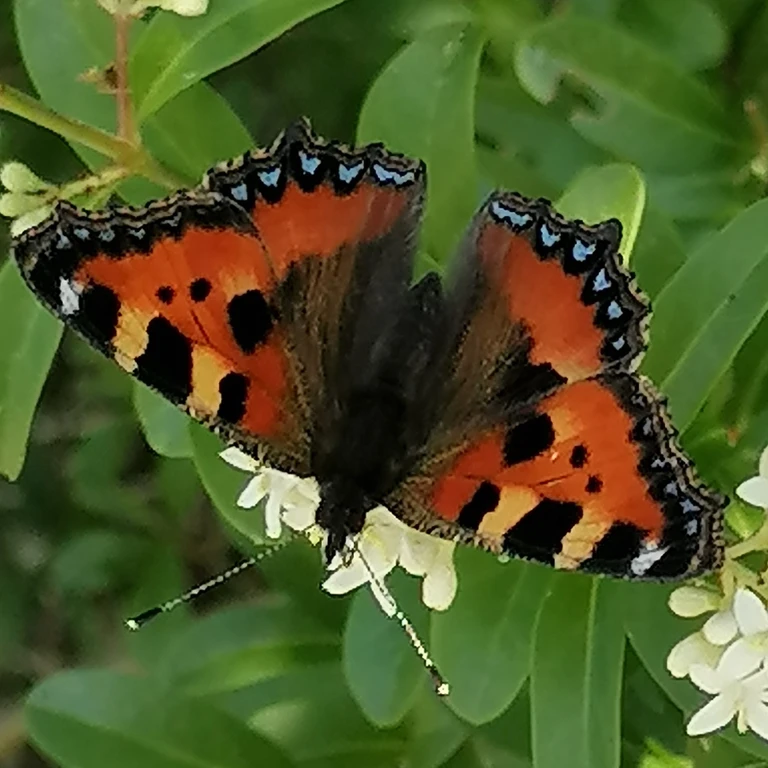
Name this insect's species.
Aglais urticae
